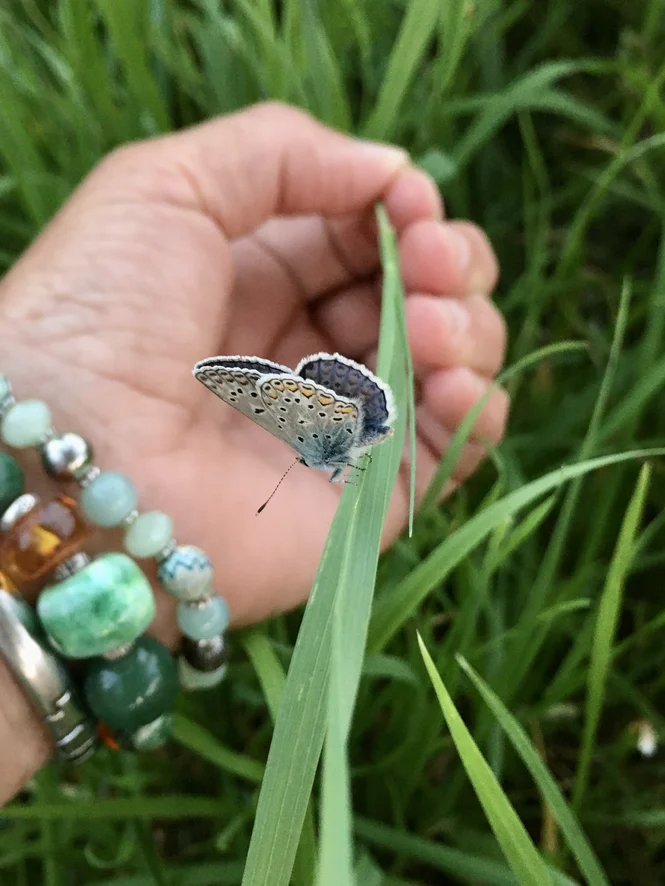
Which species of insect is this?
Polyommatus icarus
